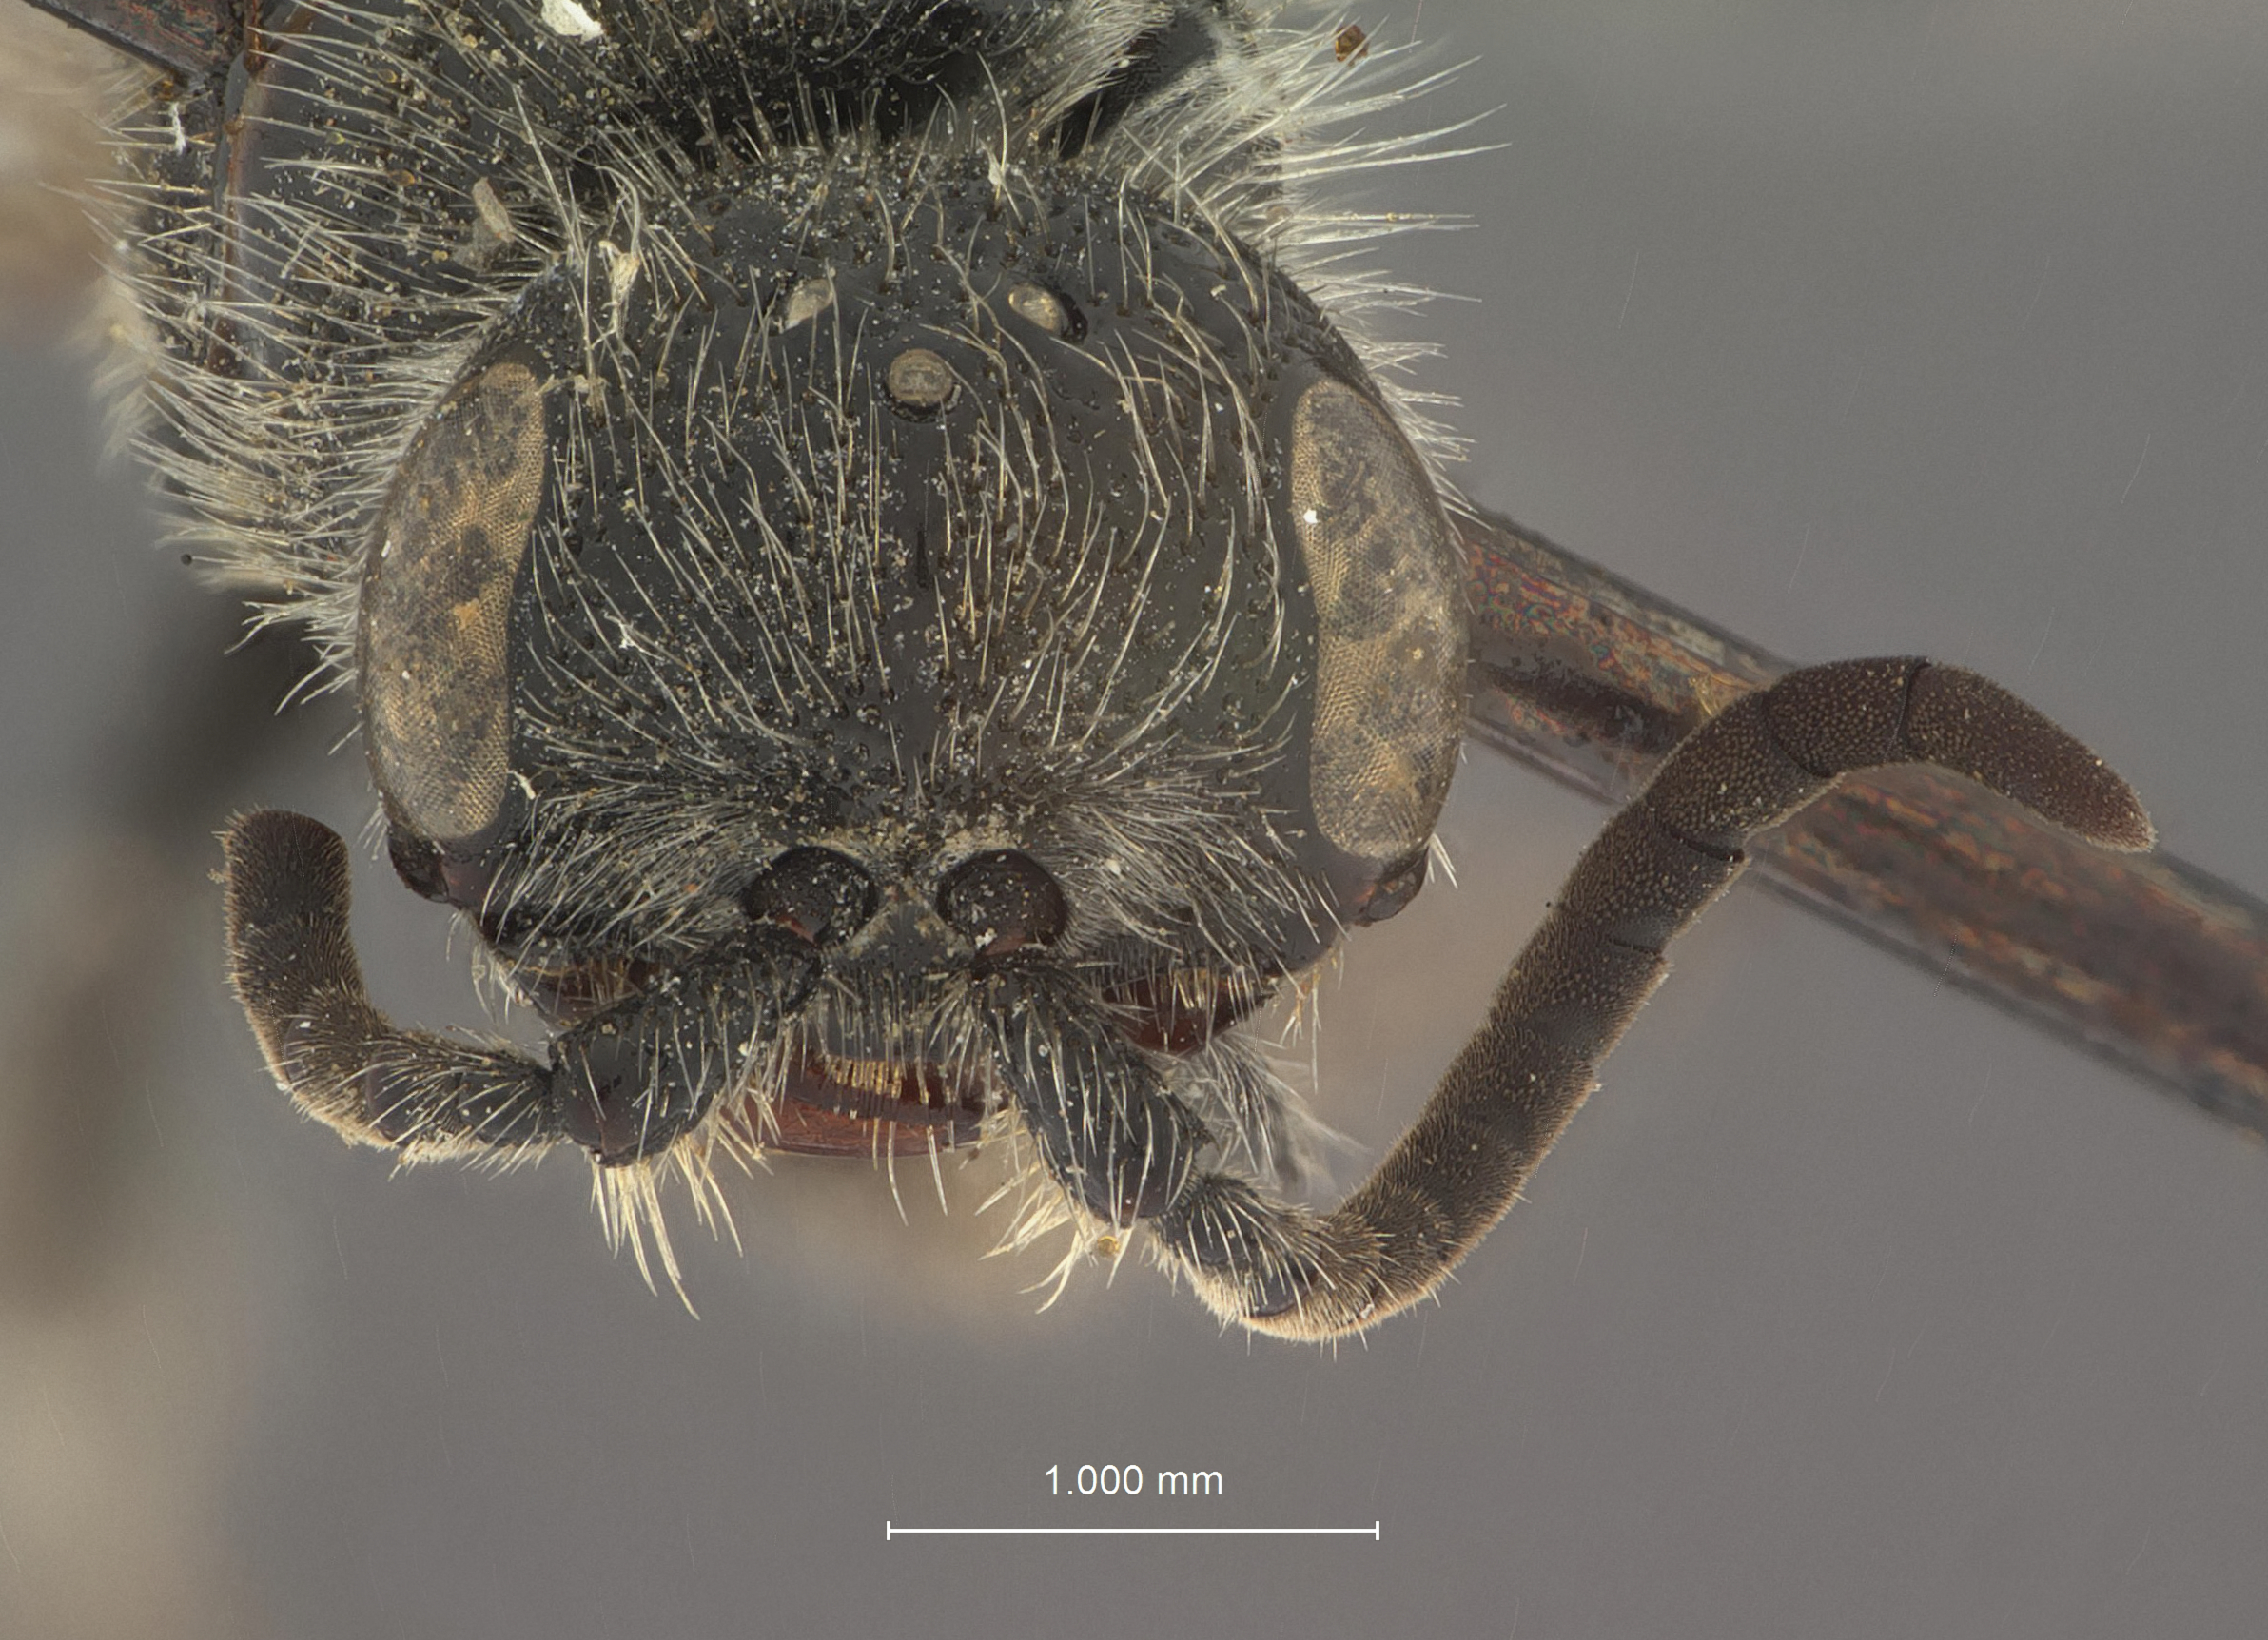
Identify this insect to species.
Tiphia canamexica
